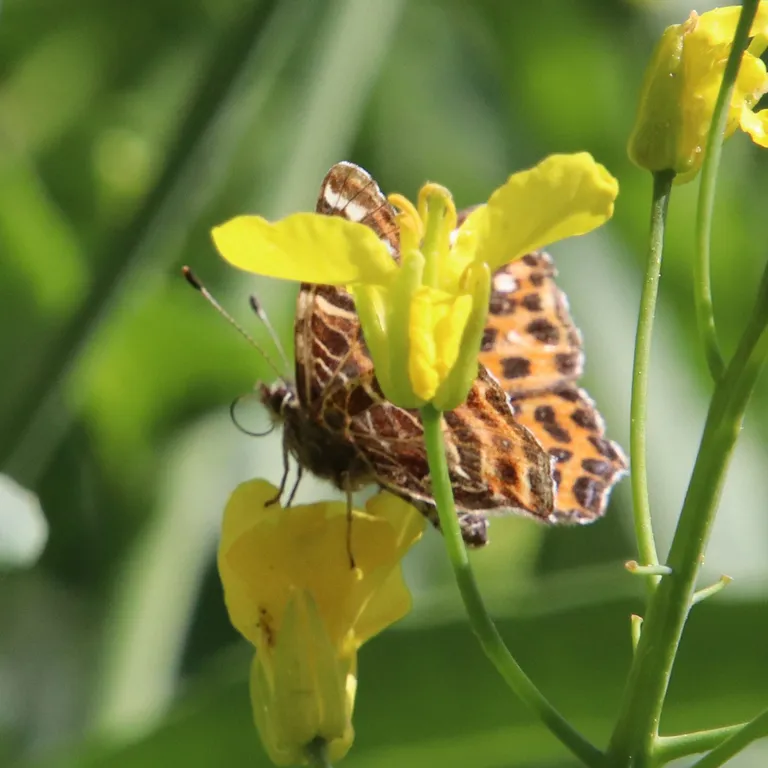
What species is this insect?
Araschnia levana
